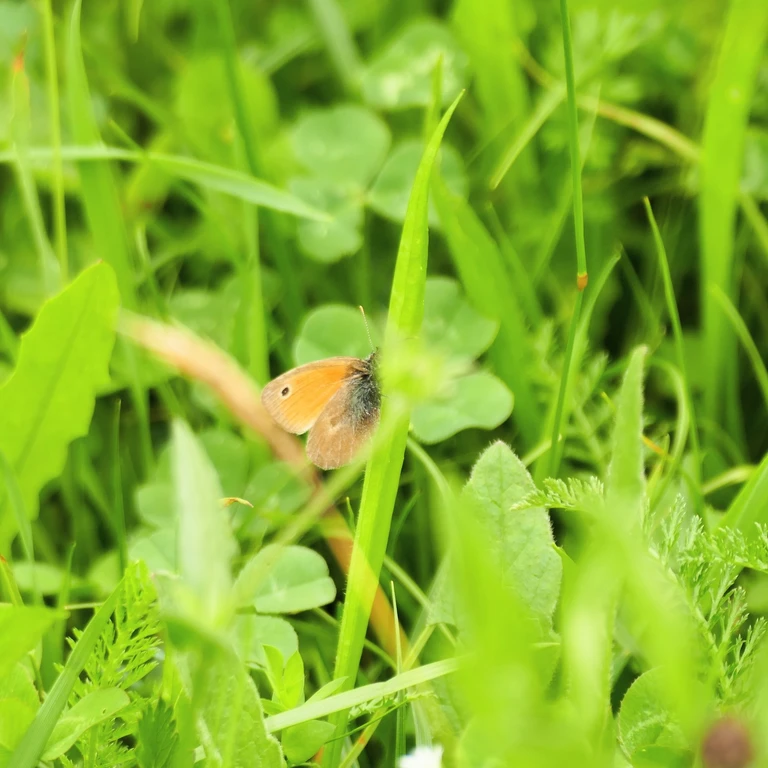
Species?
Coenonympha pamphilus
